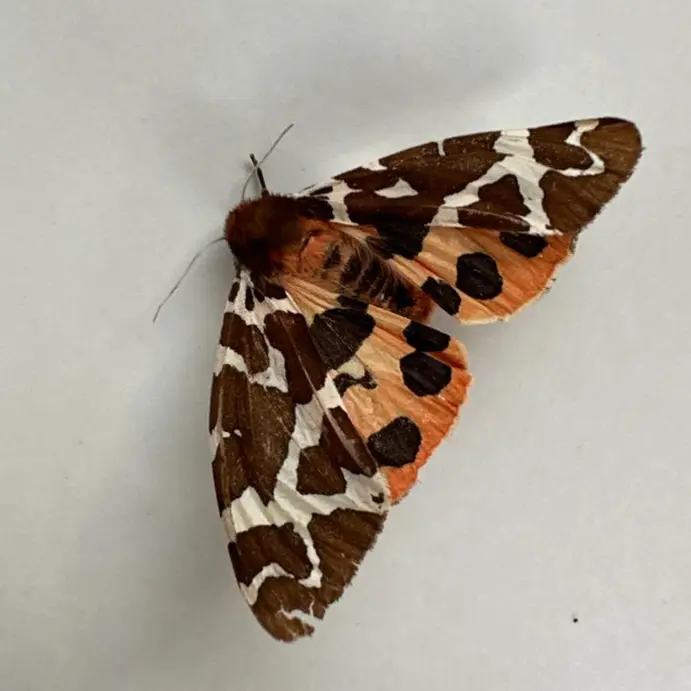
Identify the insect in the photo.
Arctia caja
